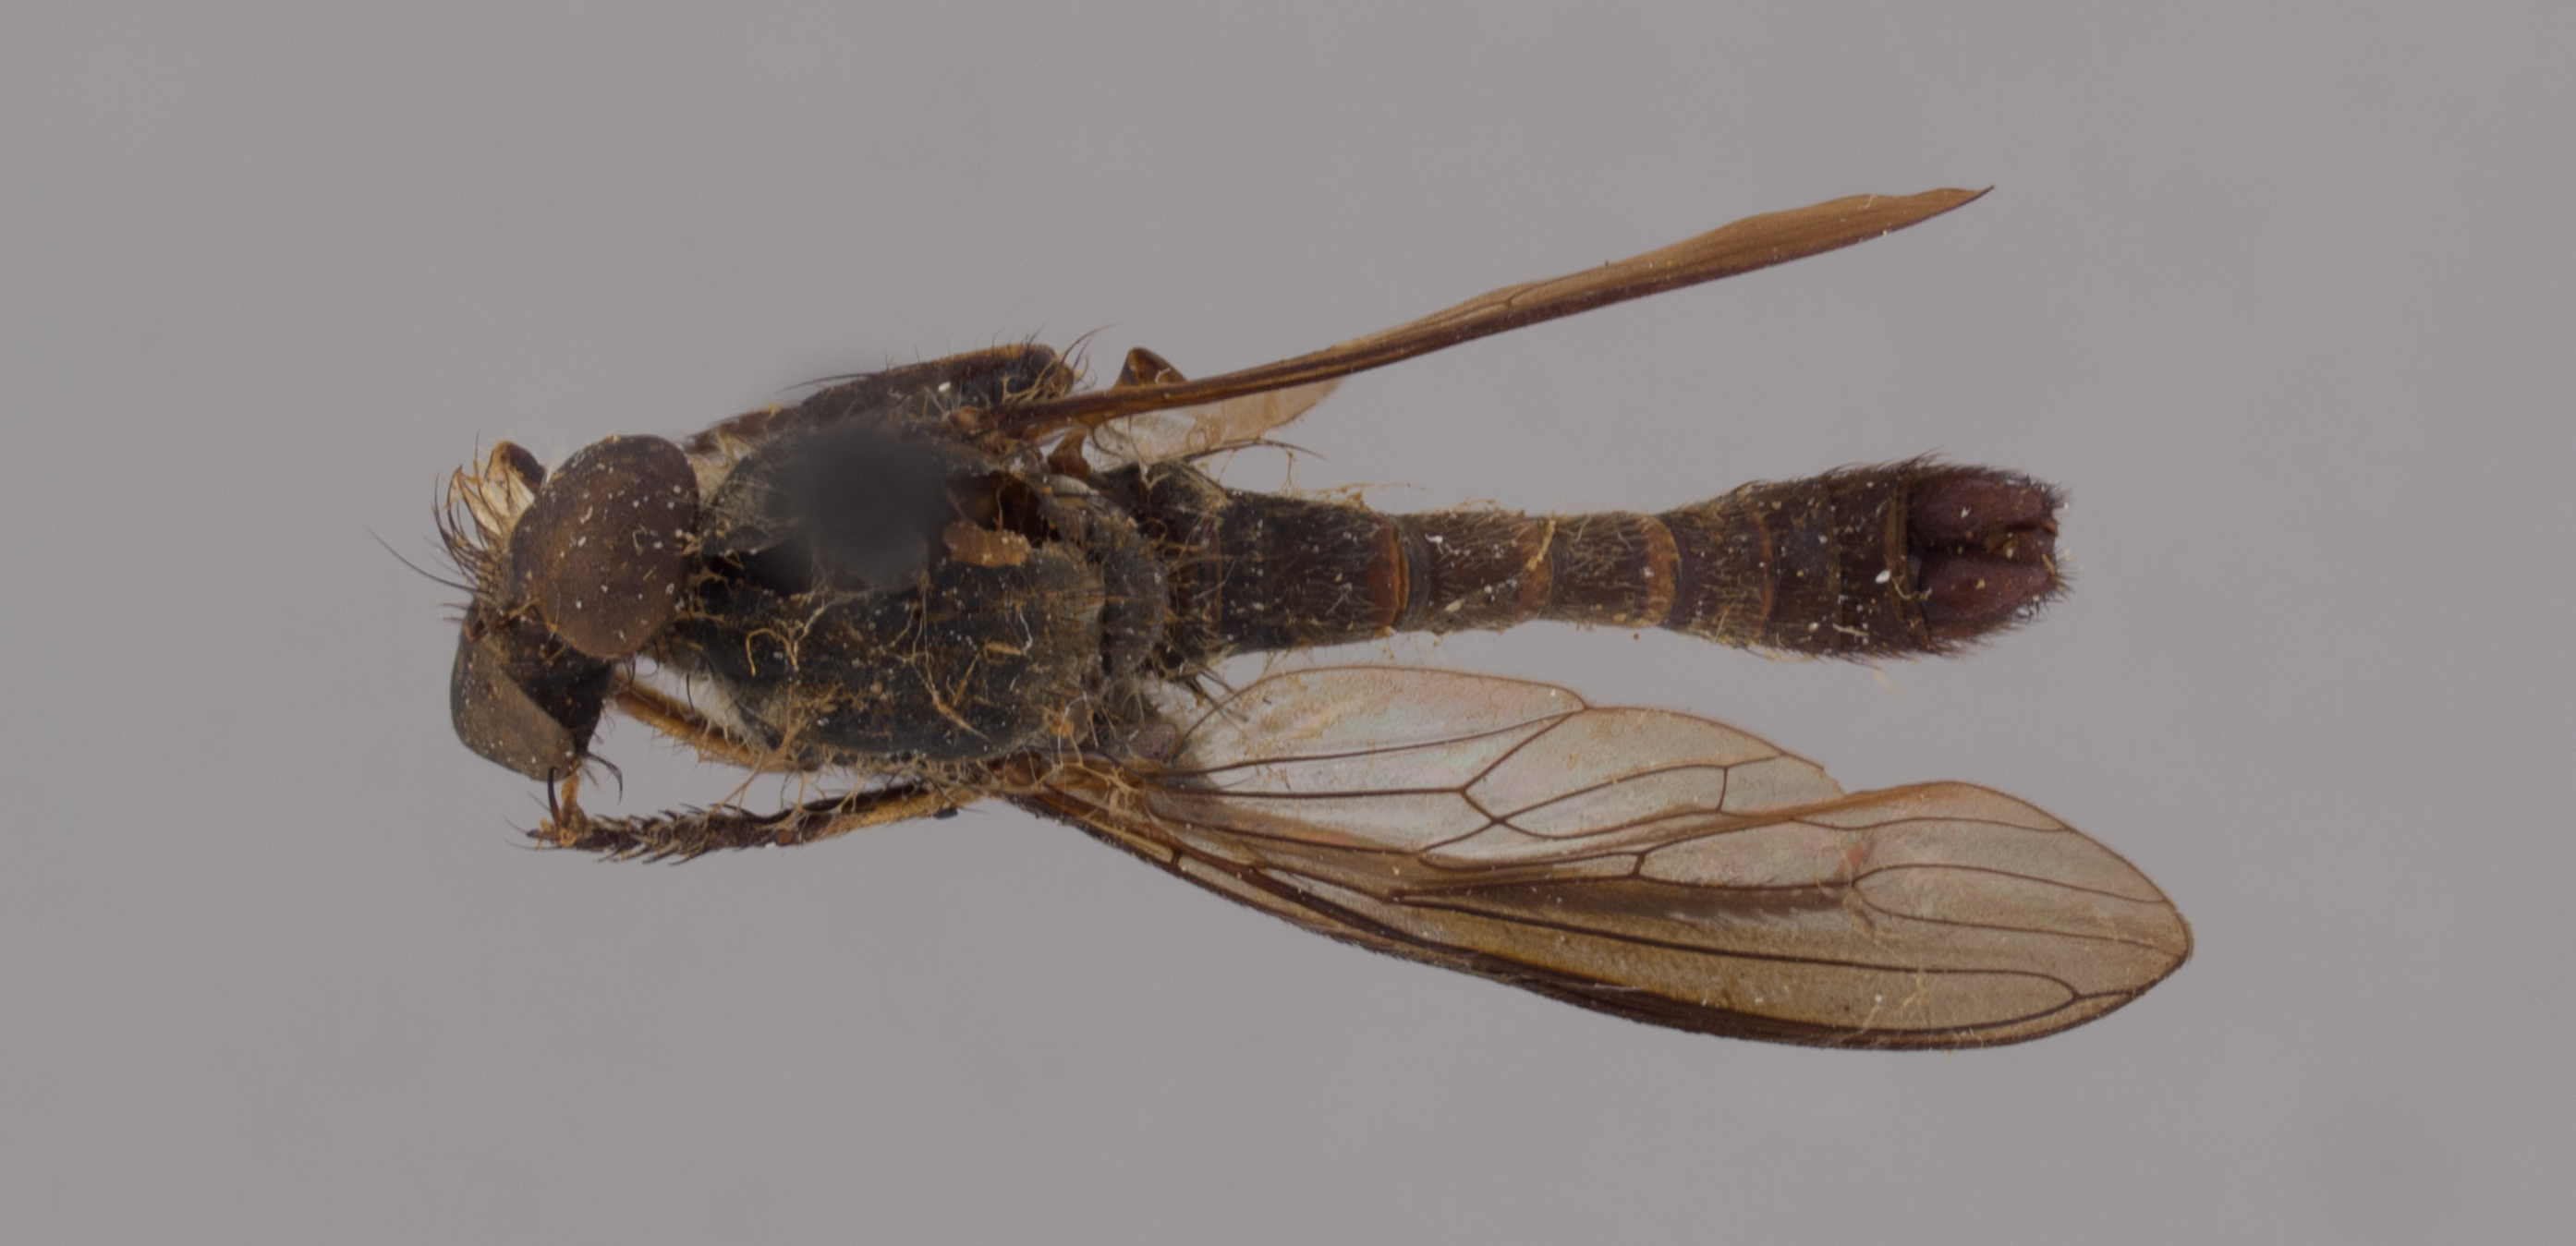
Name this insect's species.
Emphysomera tectura
